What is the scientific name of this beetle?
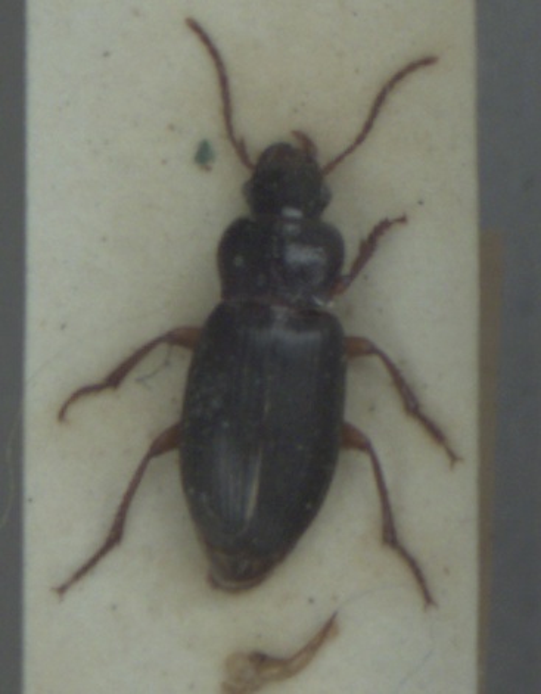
Ophonus rufibarbis
